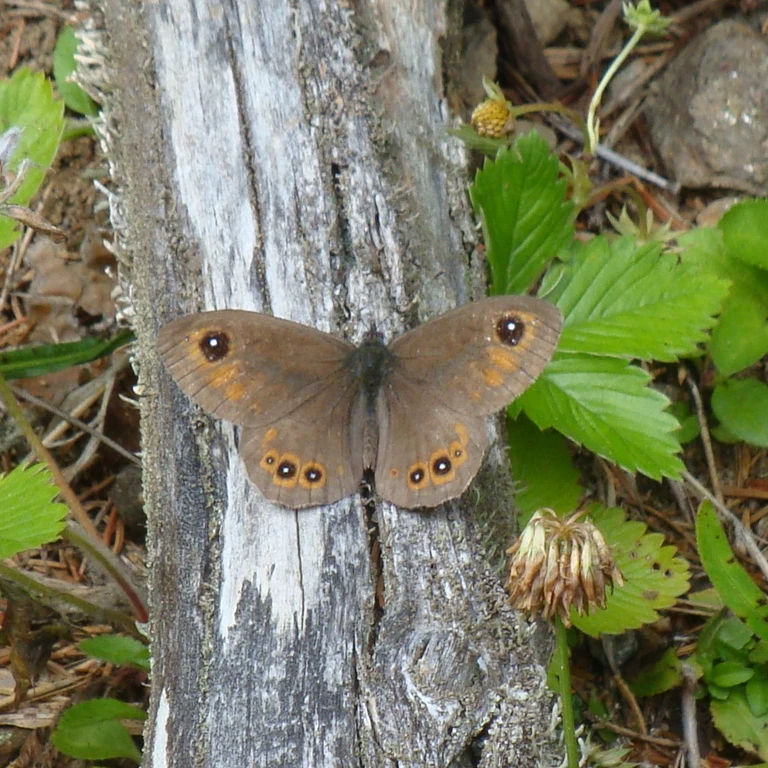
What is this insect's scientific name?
Lasiommata maera (also Pararge maera)
